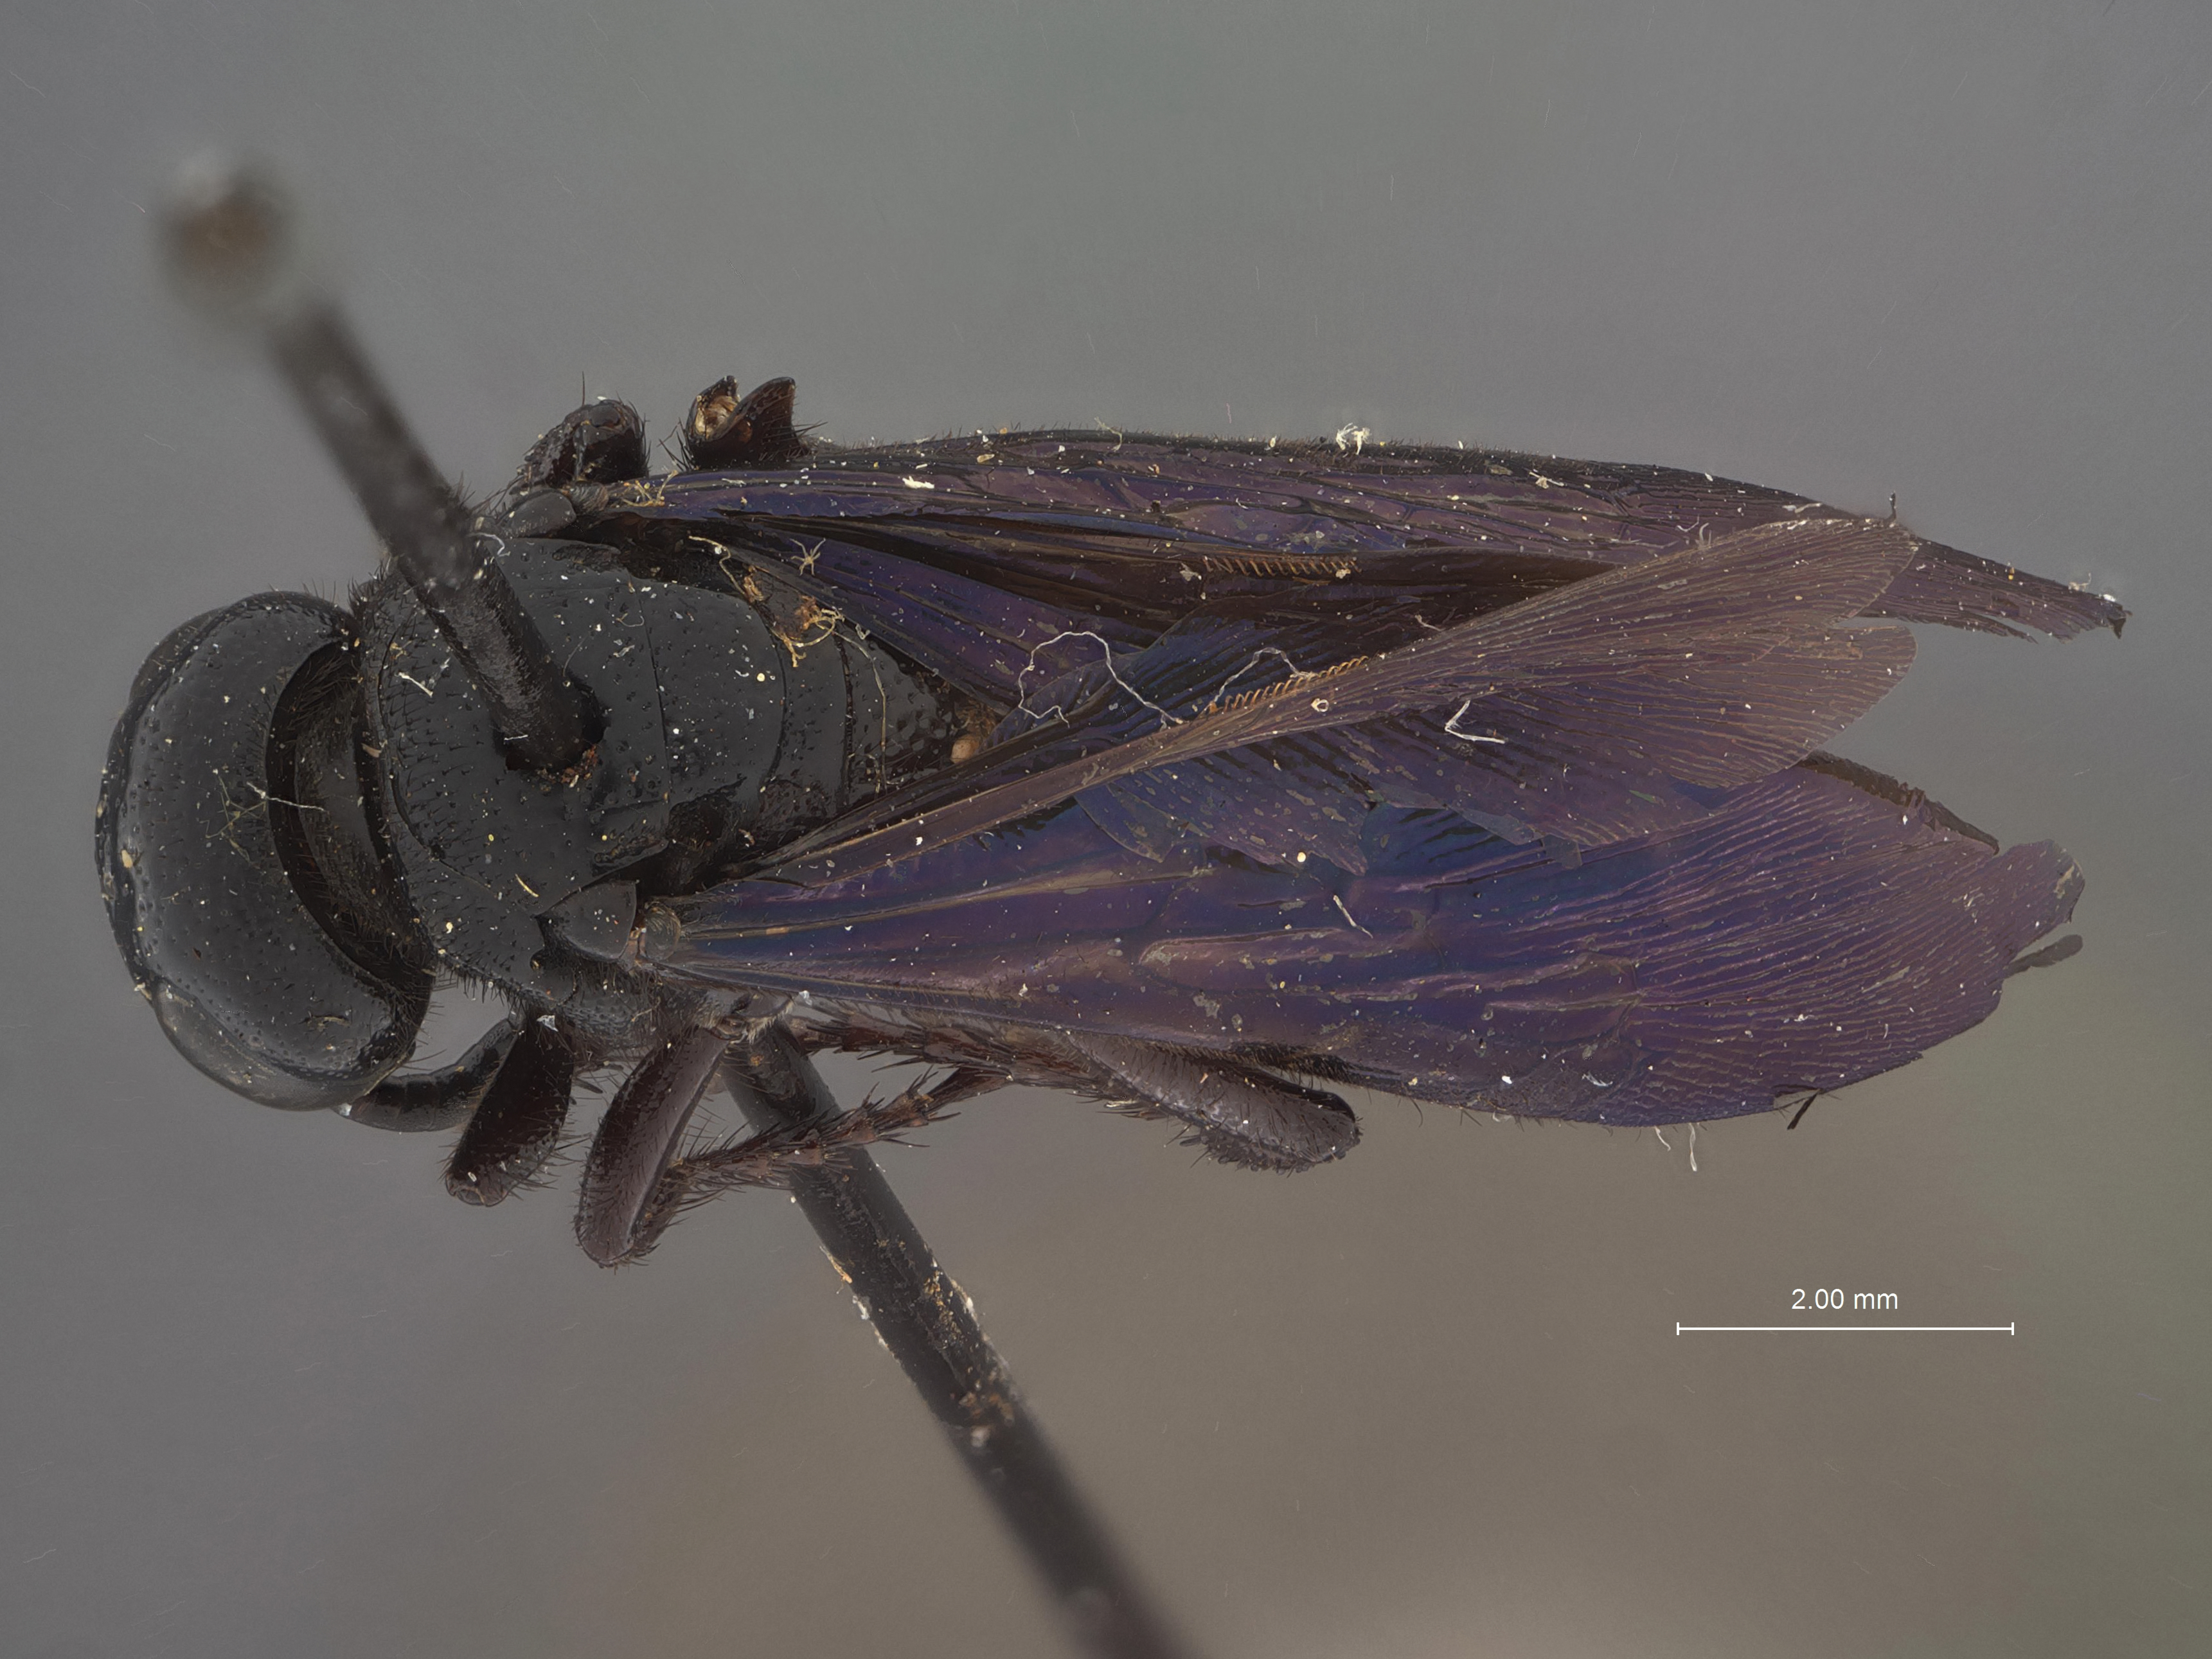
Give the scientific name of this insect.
Scolia ribbei
